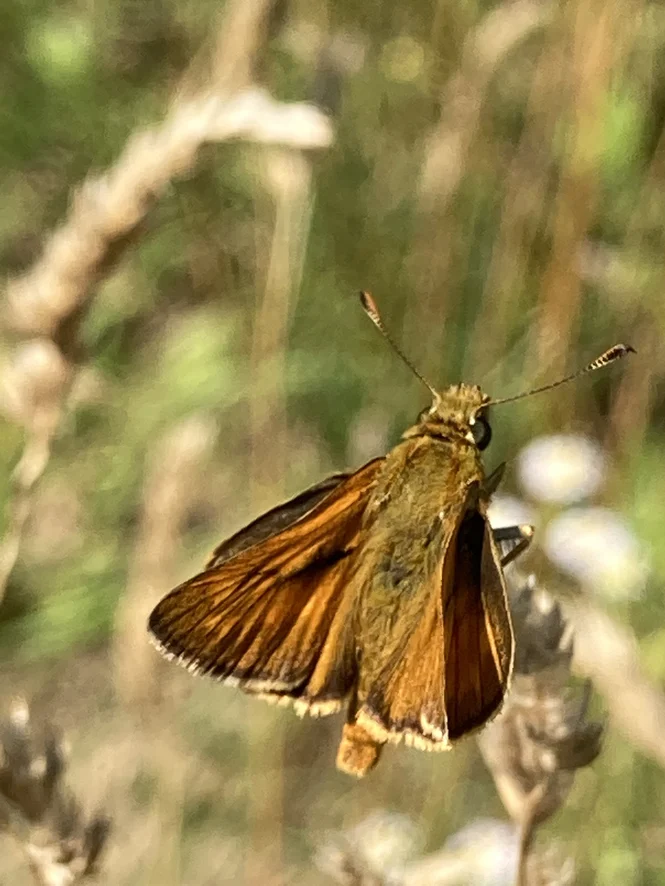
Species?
Ochlodes sylvanus (also Ochlodes venata)
